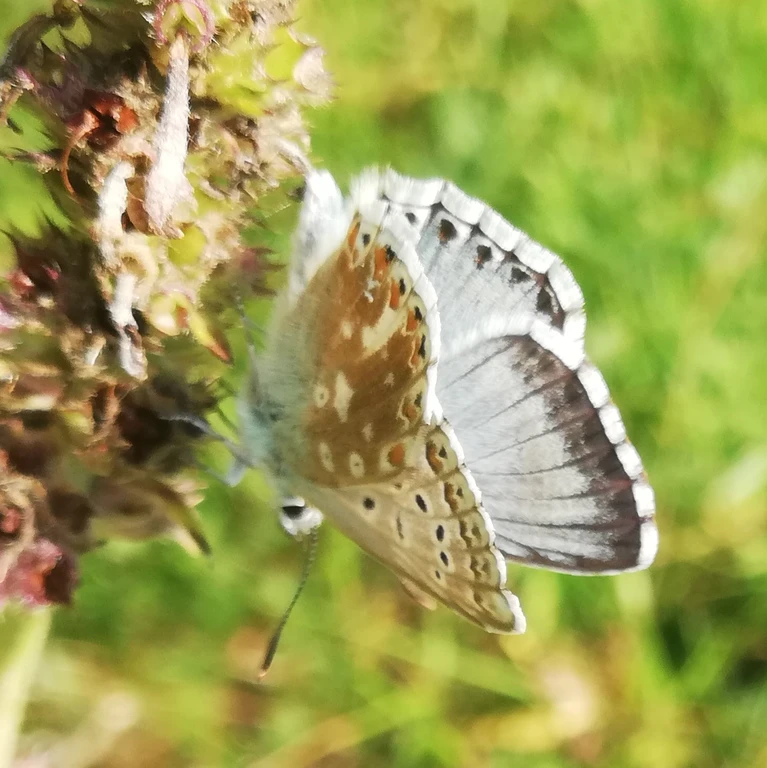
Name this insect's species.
Lysandra coridon
